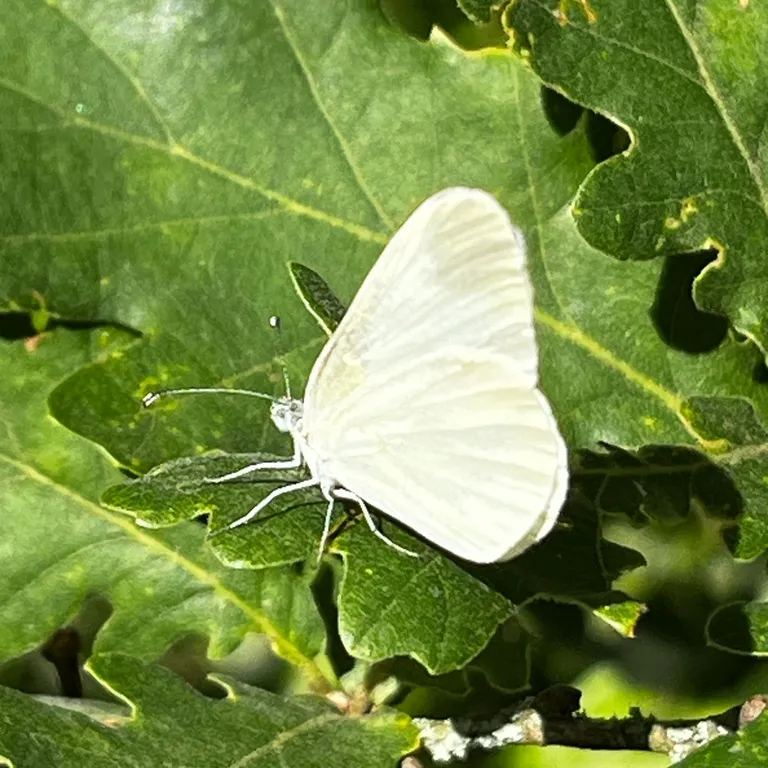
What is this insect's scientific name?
Leptidea sinapis/juvernica
